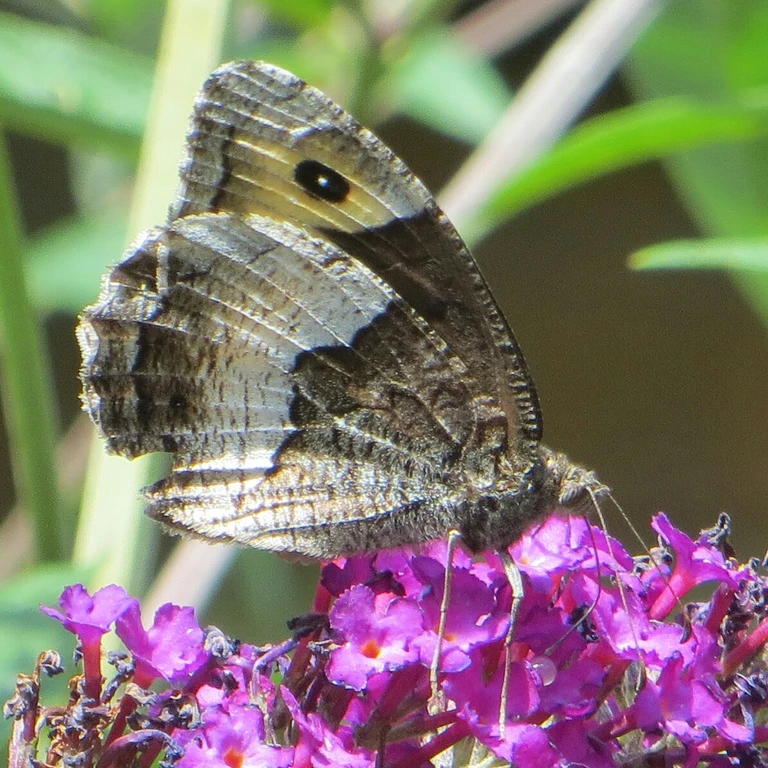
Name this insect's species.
Hipparchia alcyone
